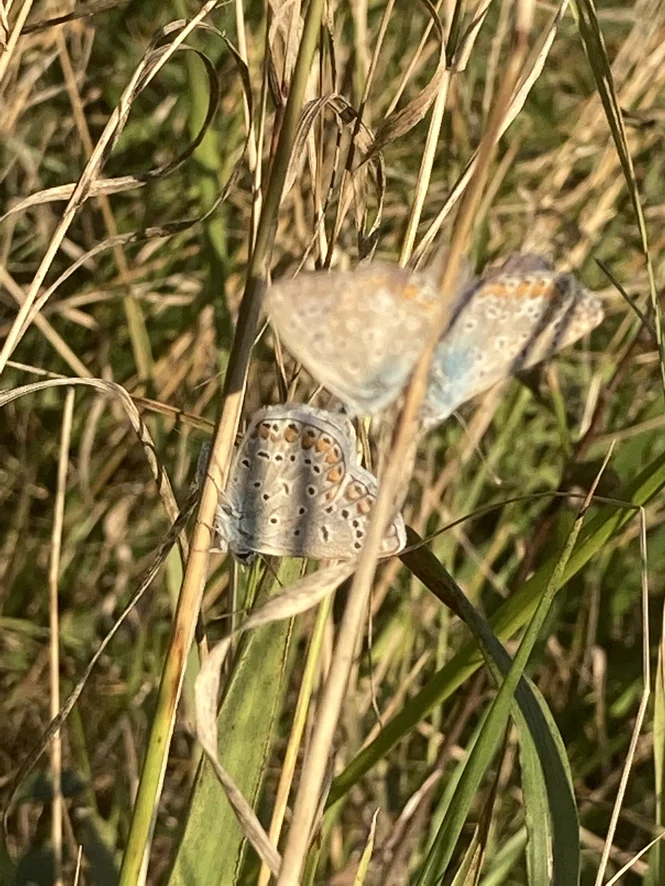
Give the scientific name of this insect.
Polyommatus icarus
